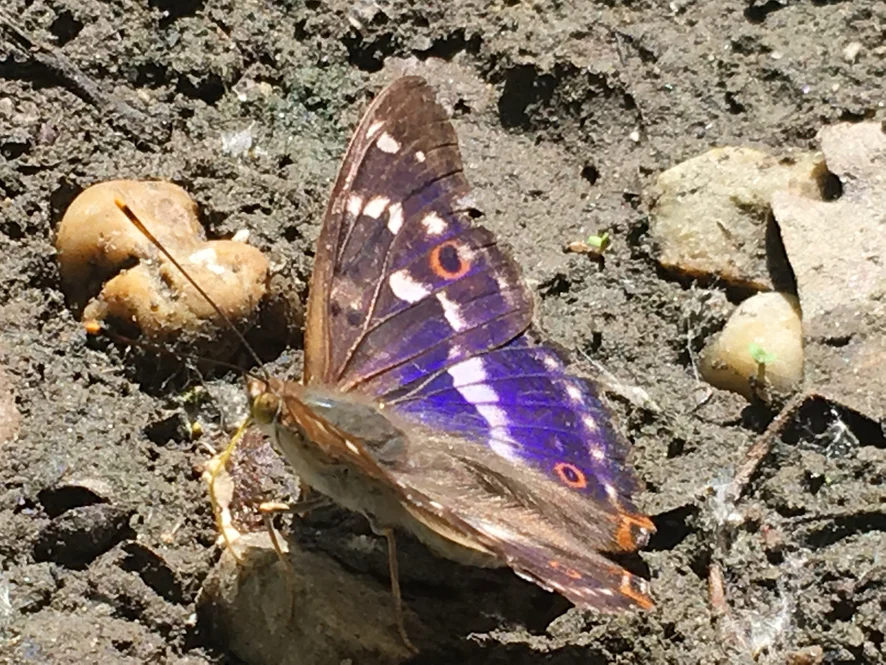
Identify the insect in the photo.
Apatura ilia
